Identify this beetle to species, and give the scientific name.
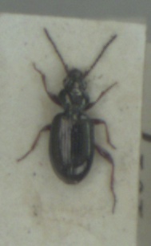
Bembidion lampros
